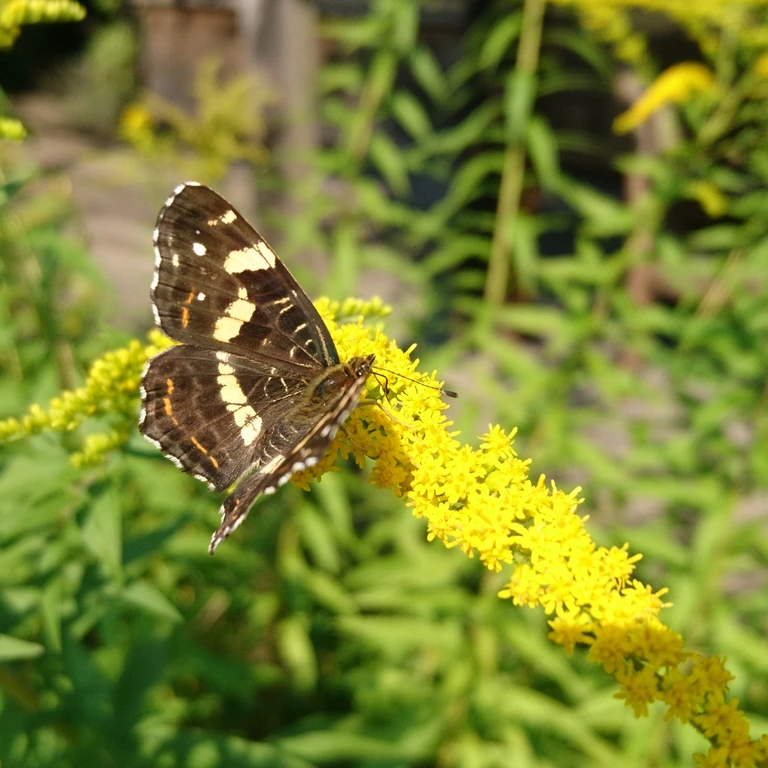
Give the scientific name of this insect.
Araschnia levana
